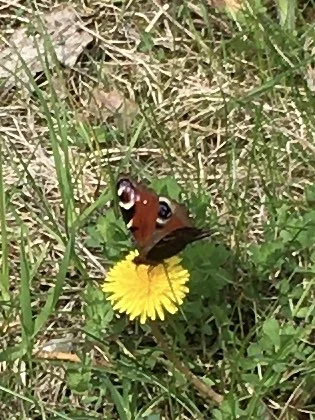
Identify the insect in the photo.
Aglais io
